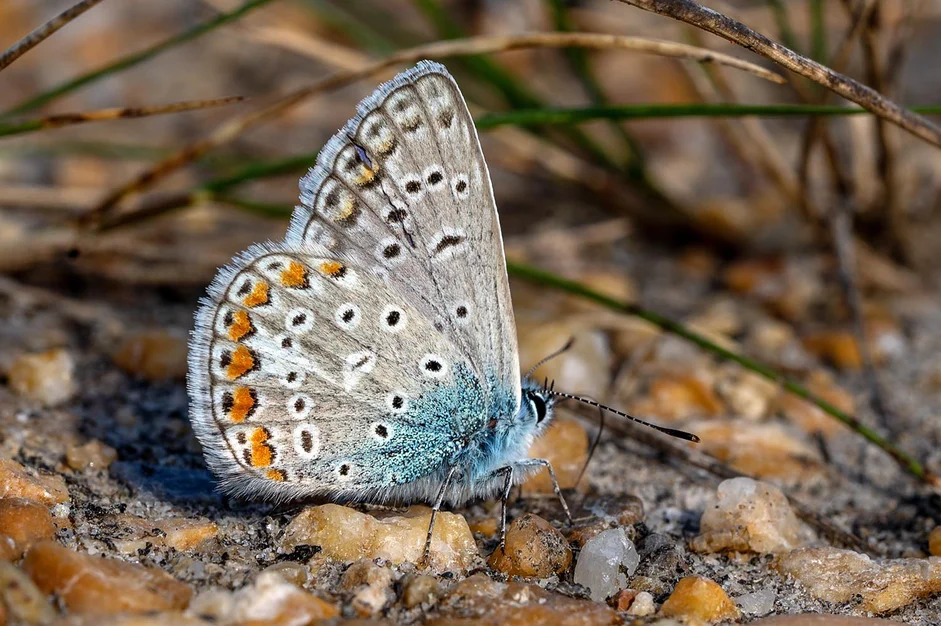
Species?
Polyommatus icarus
